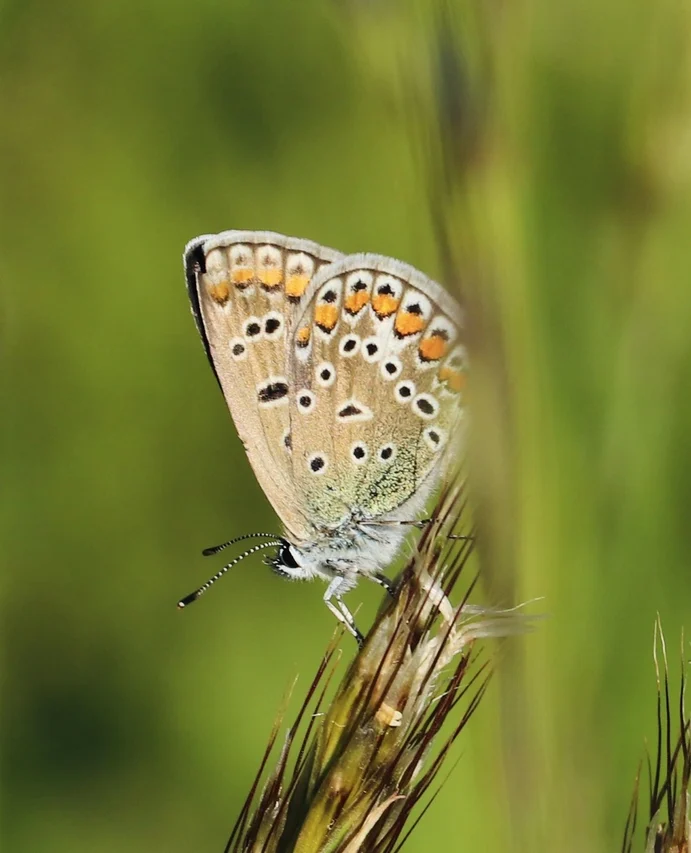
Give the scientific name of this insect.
Polyommatus icarus
